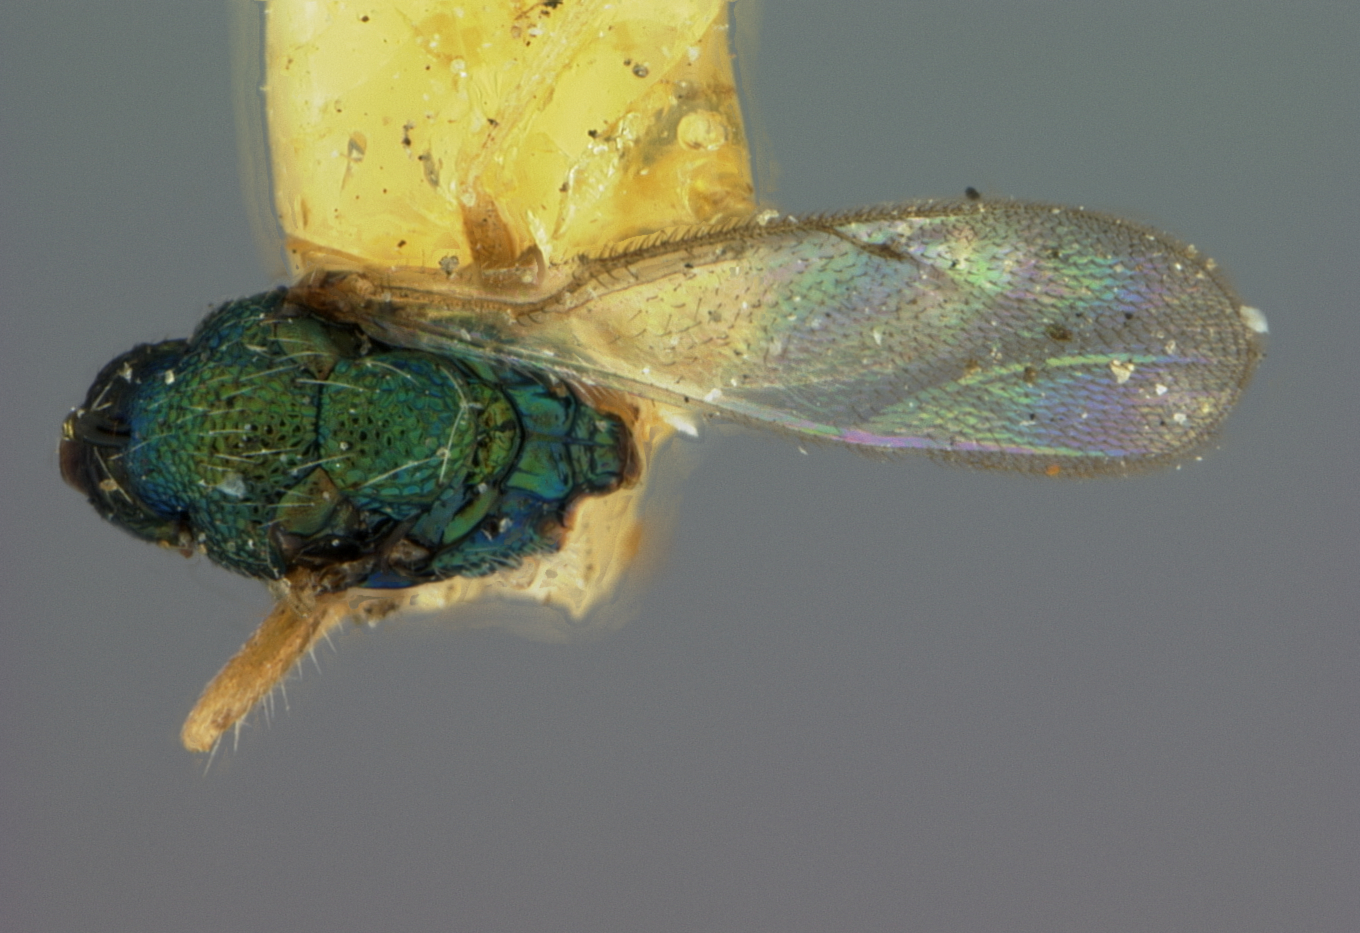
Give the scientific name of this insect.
Sympiezus flavipes
